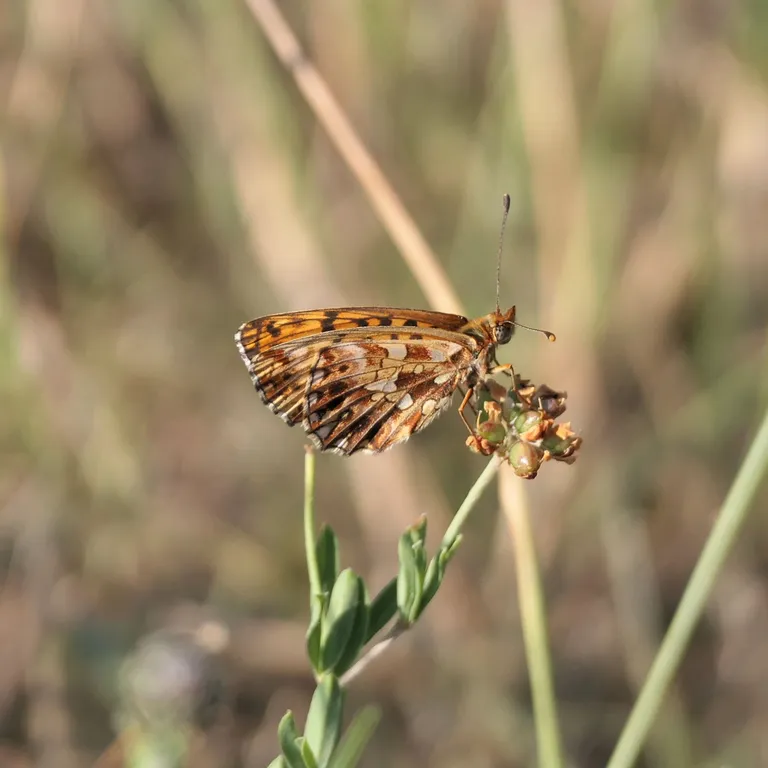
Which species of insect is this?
Boloria dia
